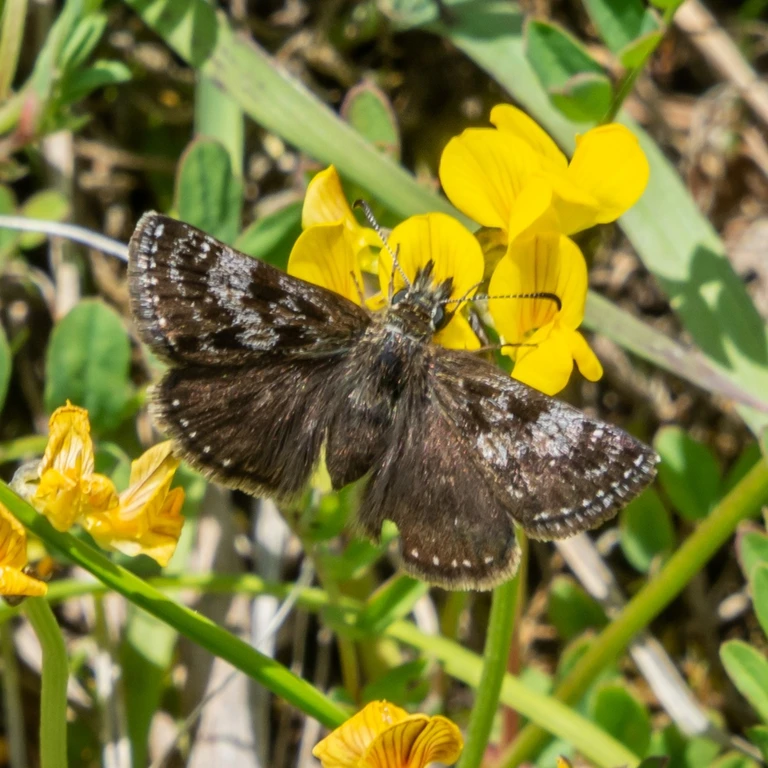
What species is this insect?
Erynnis tages
